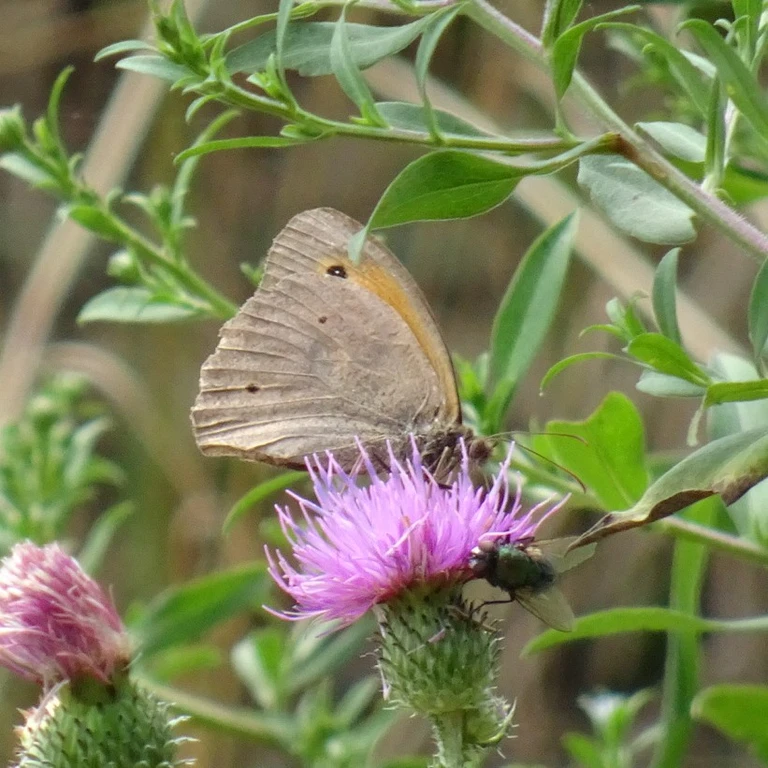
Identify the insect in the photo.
Maniola jurtina
